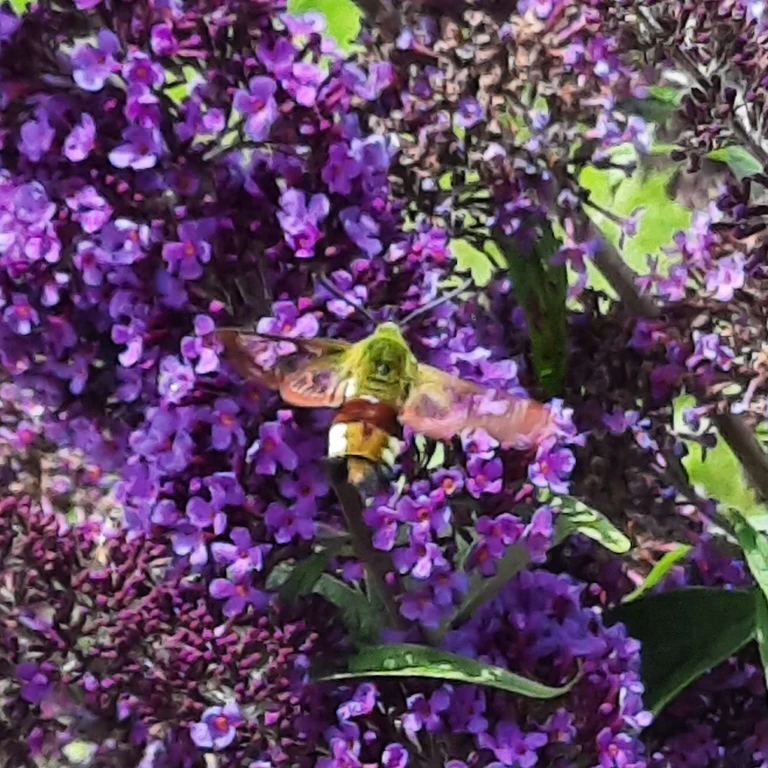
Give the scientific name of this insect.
Hemaris fuciformis
